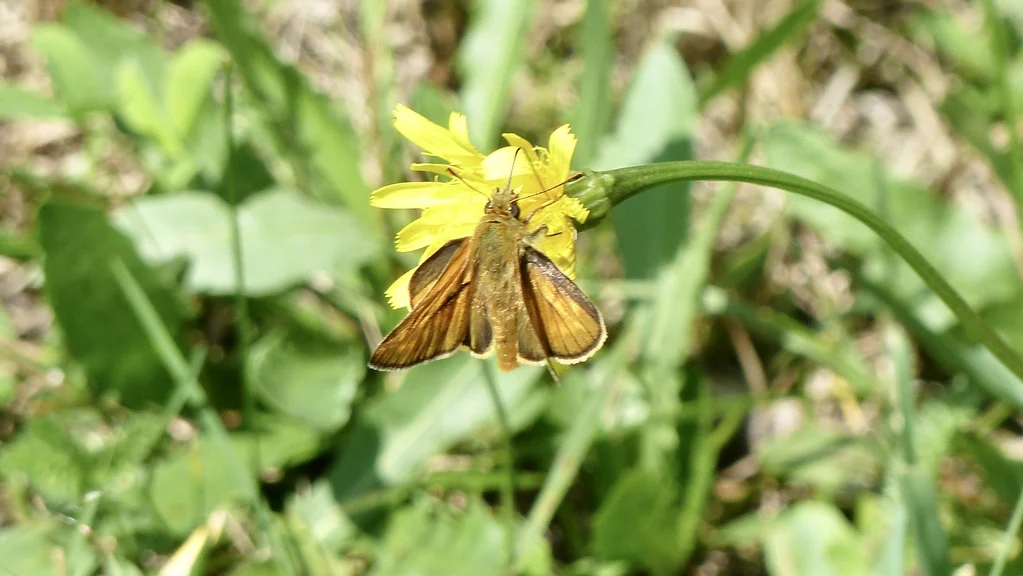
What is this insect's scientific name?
Ochlodes sylvanus (also Ochlodes venata)
